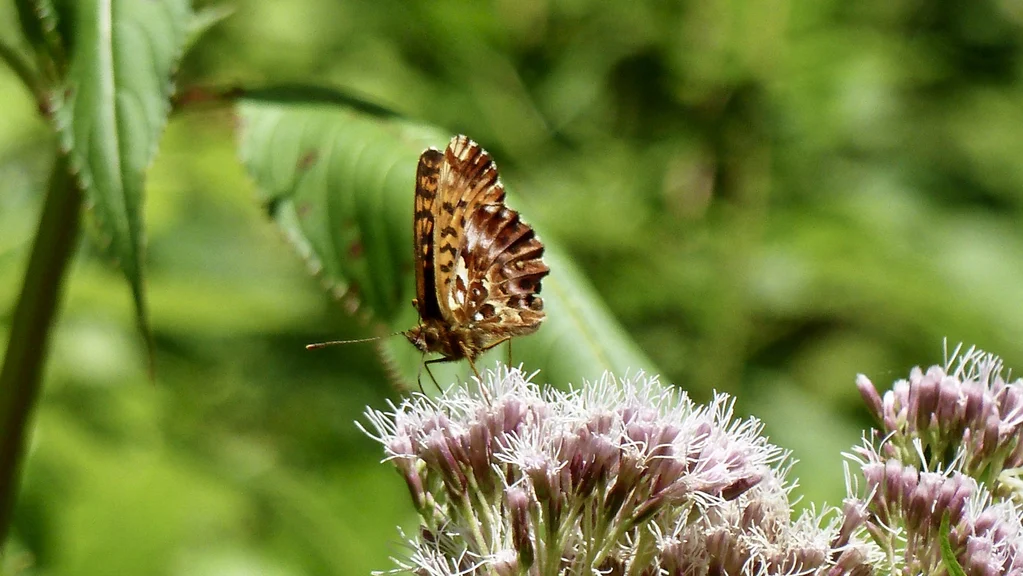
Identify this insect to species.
Boloria dia
